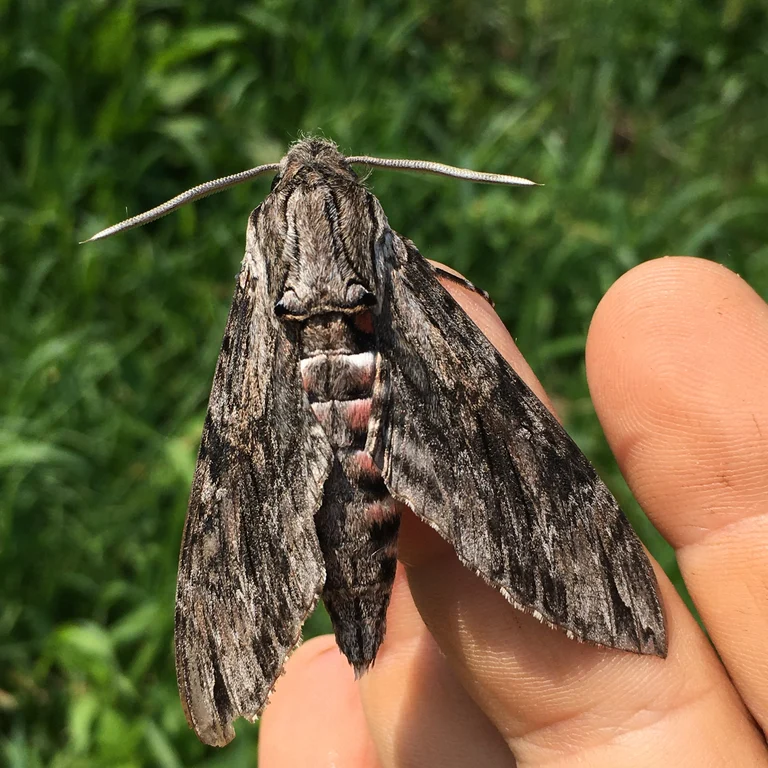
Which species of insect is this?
Agrius convolvuli
